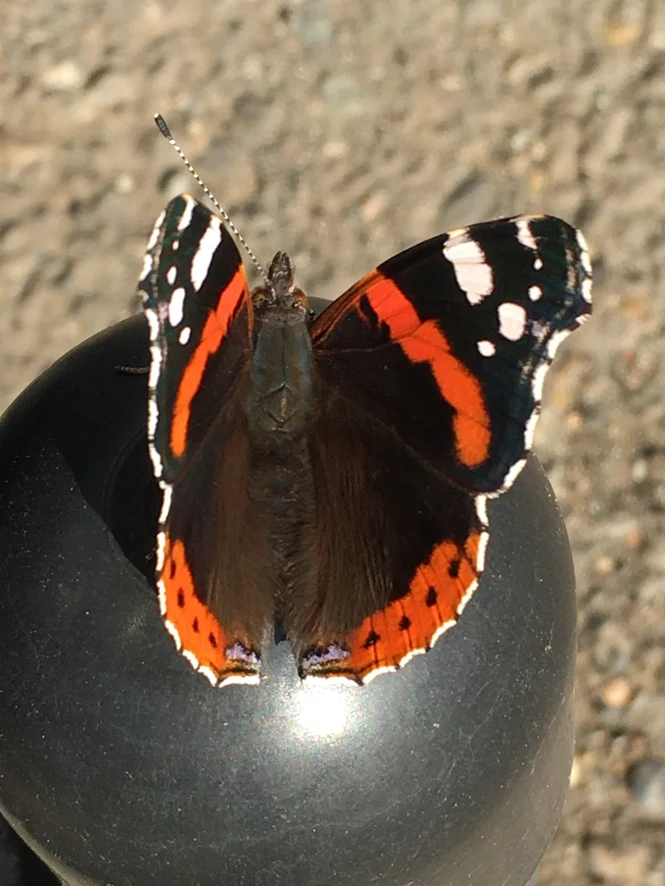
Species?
Vanessa atalanta
